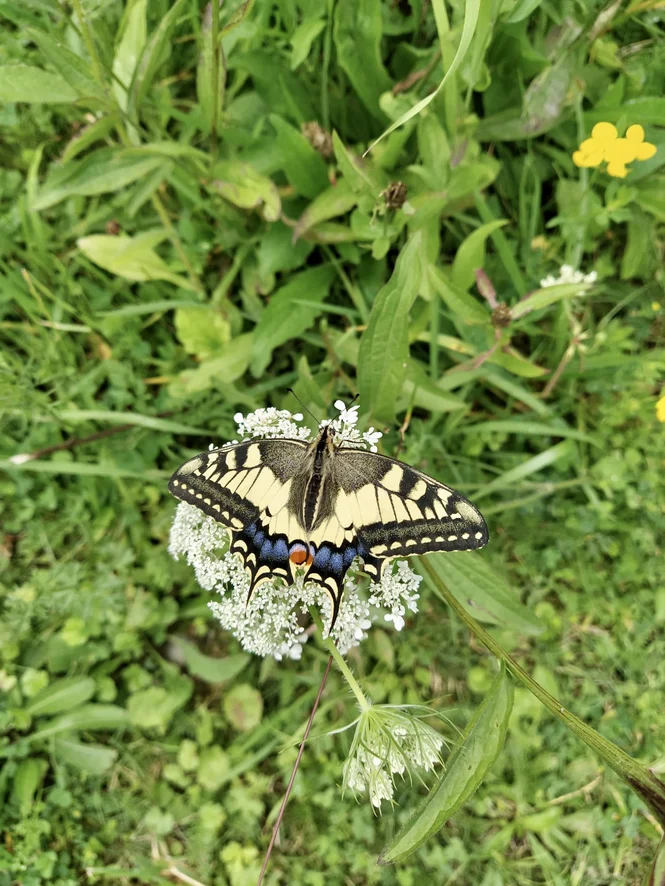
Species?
Papilio machaon
